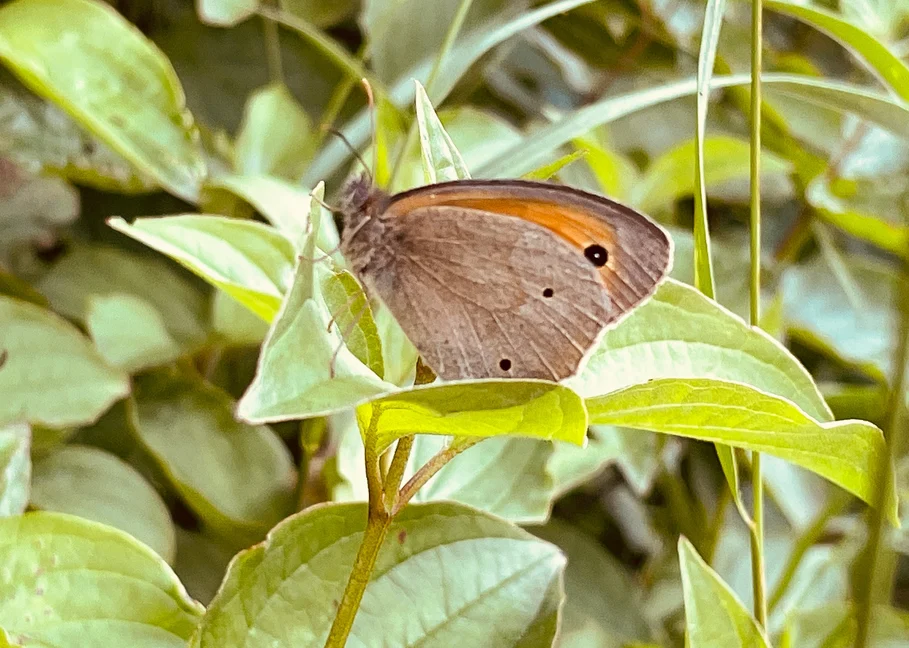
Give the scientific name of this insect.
Maniola jurtina
